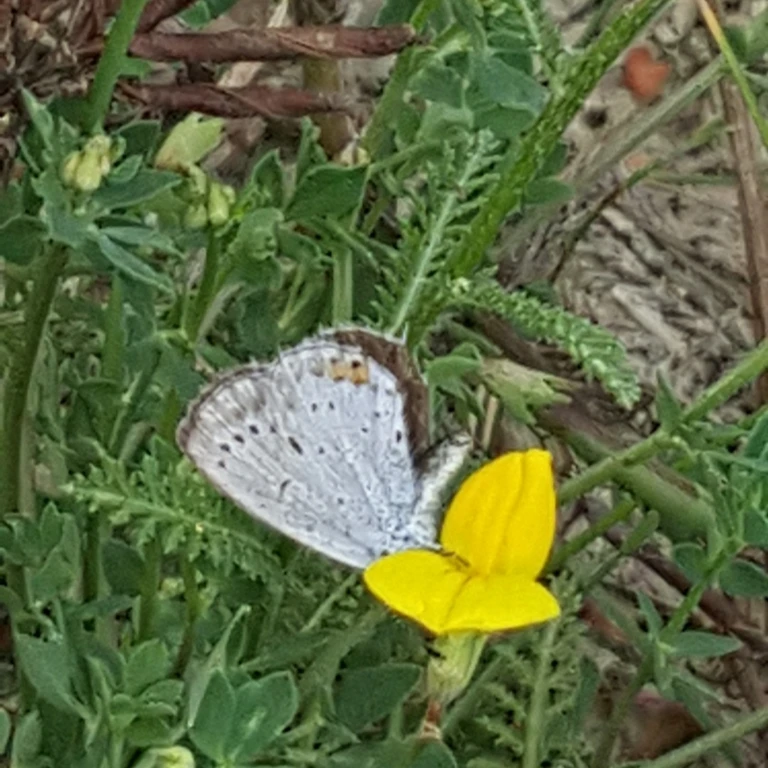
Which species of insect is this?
Cupido argiades (also Elkalyce argiades)
